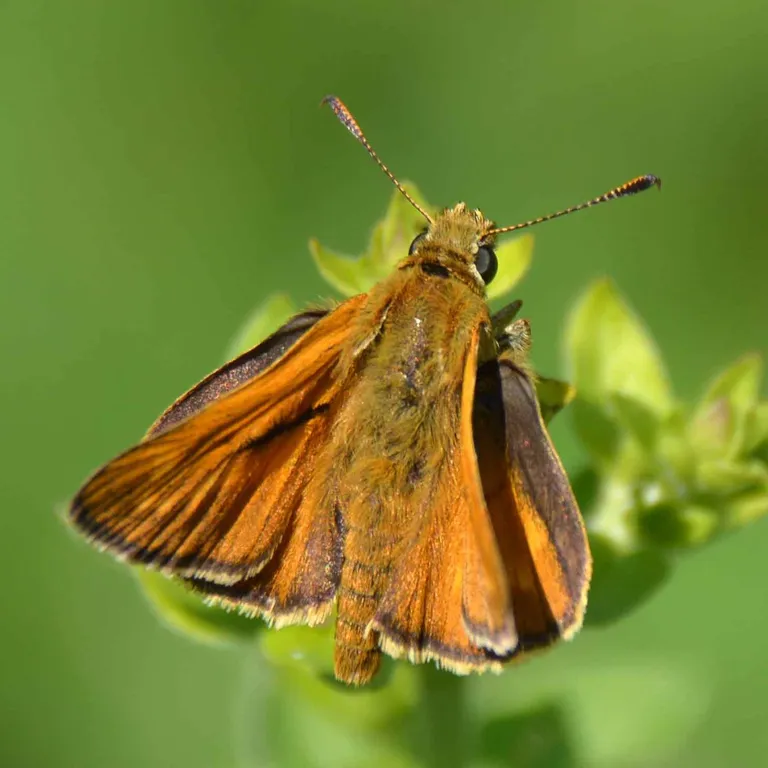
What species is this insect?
Ochlodes sylvanus (also Ochlodes venata)
